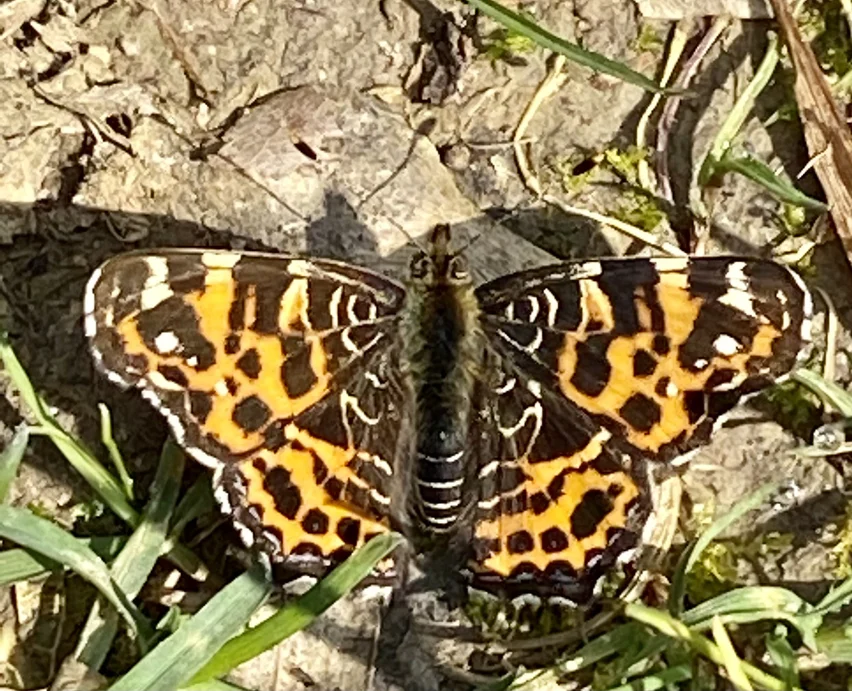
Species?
Araschnia levana
